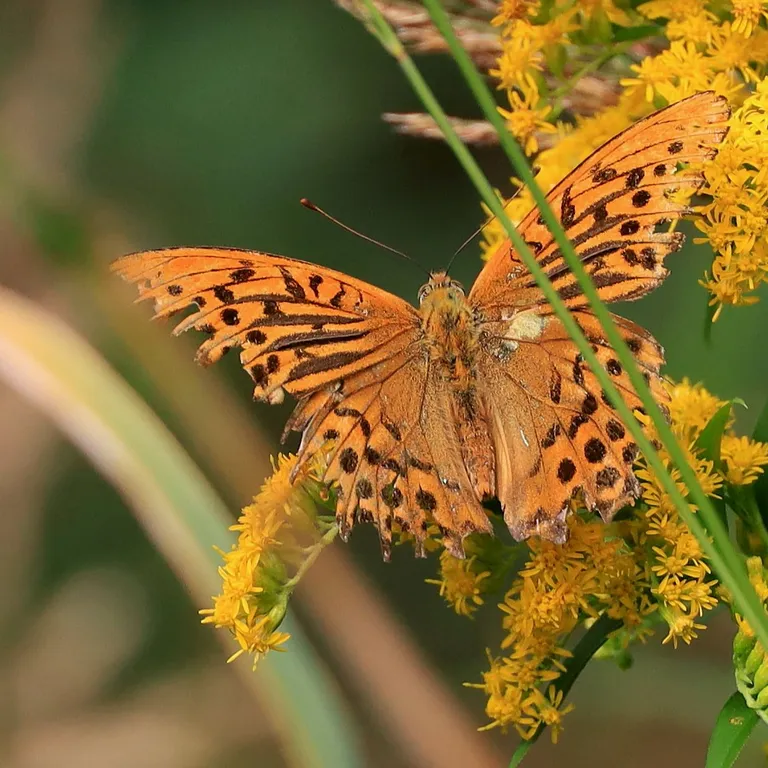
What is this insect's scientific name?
Argynnis paphia
